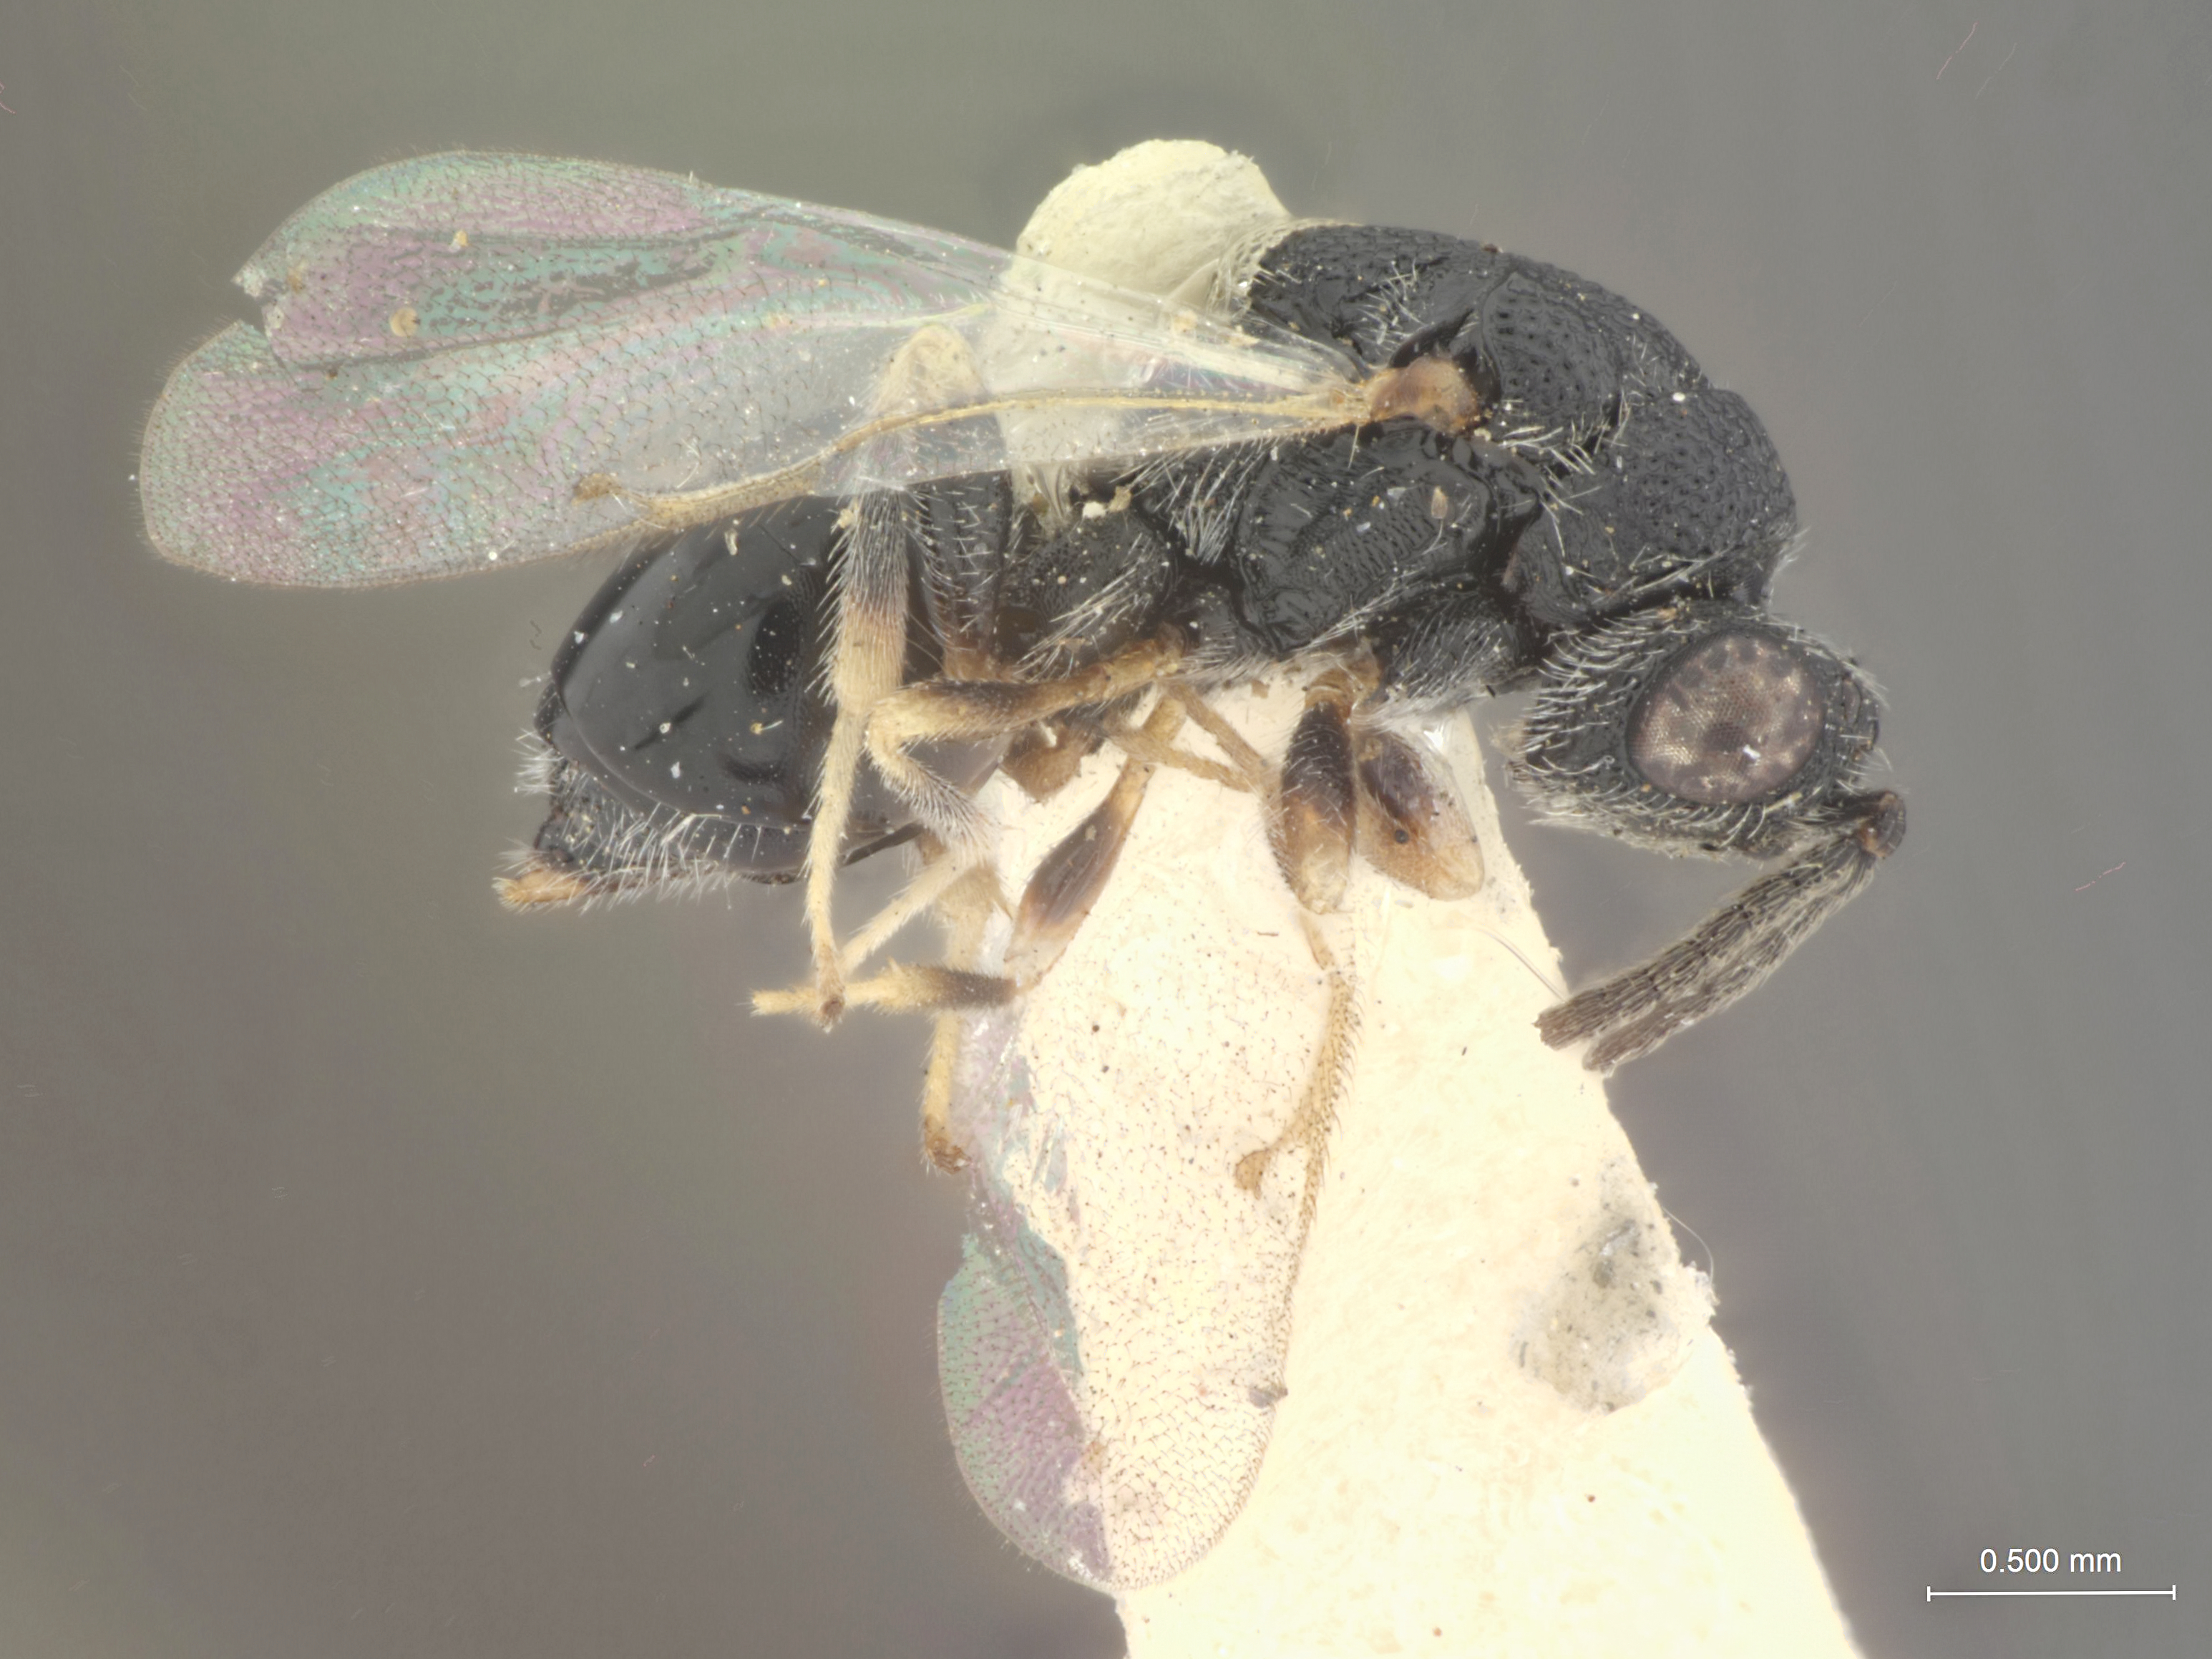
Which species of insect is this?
Eurytoma levidensis
